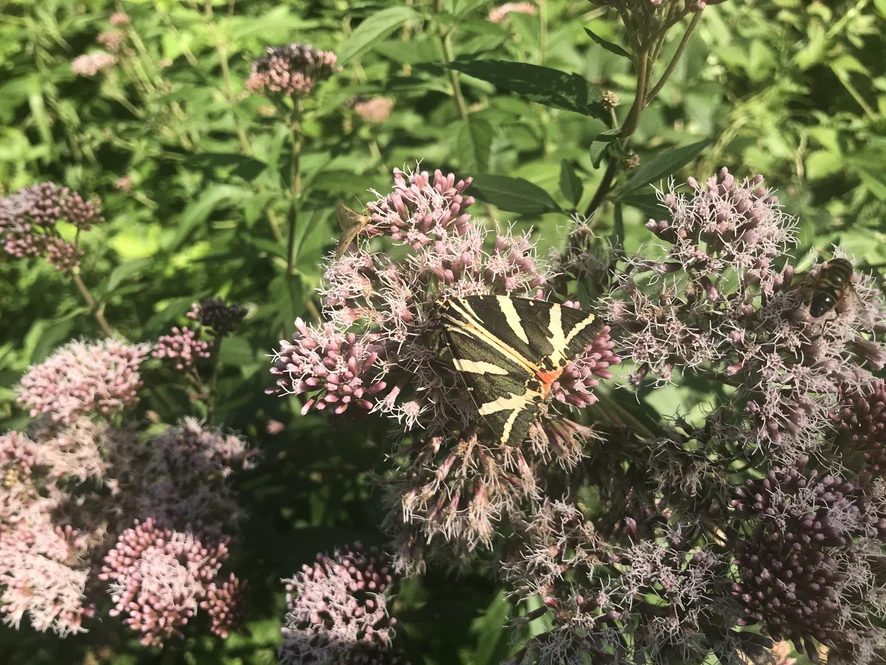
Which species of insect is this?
Euplagia quadripunctaria
